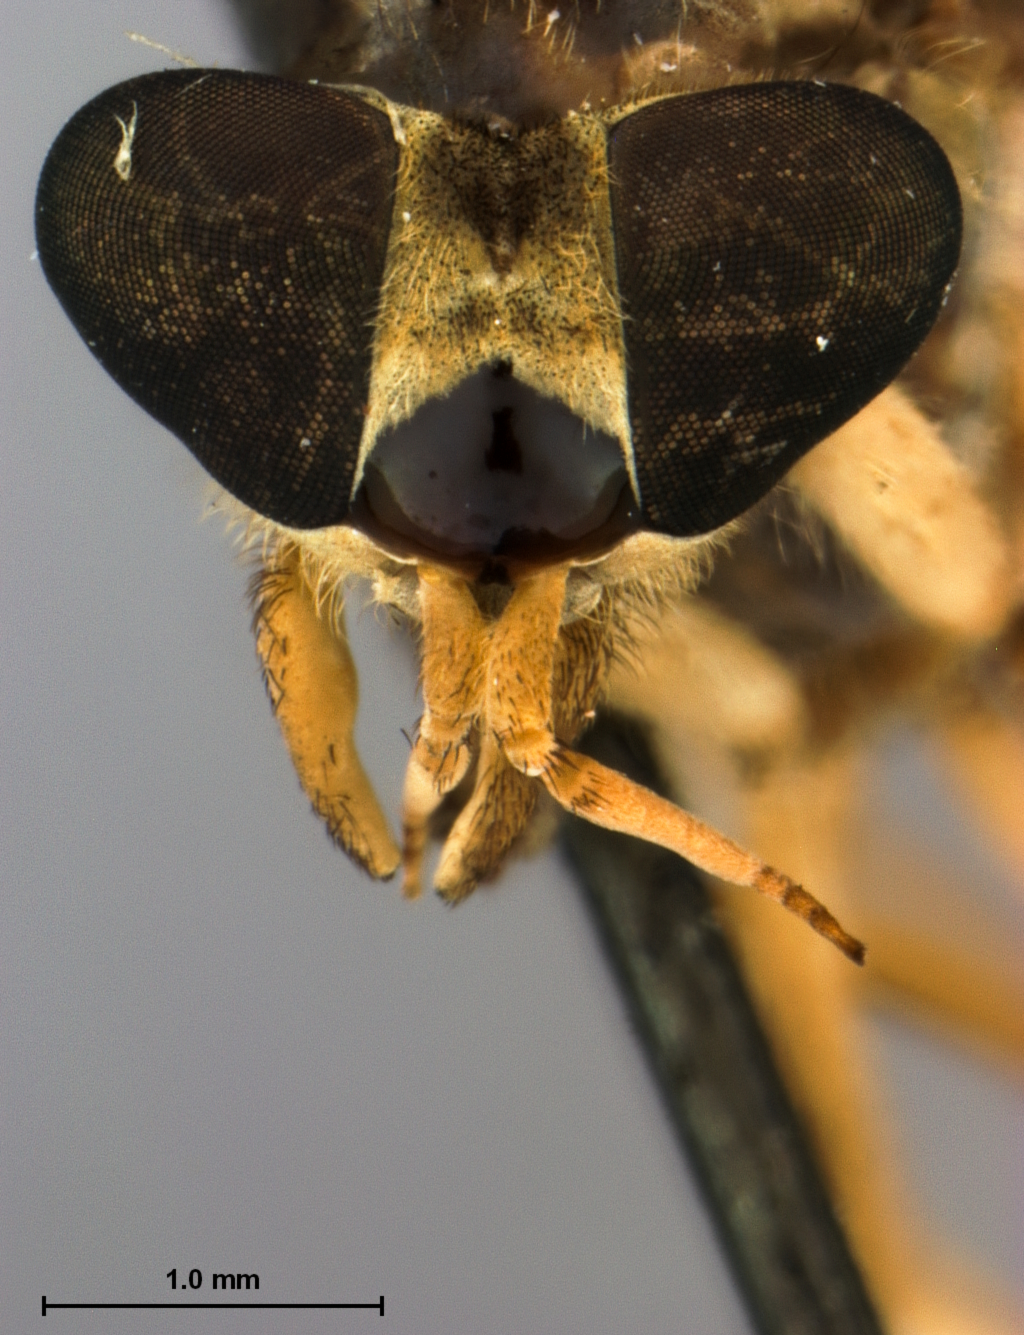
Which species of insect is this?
Haematopota biorbis
